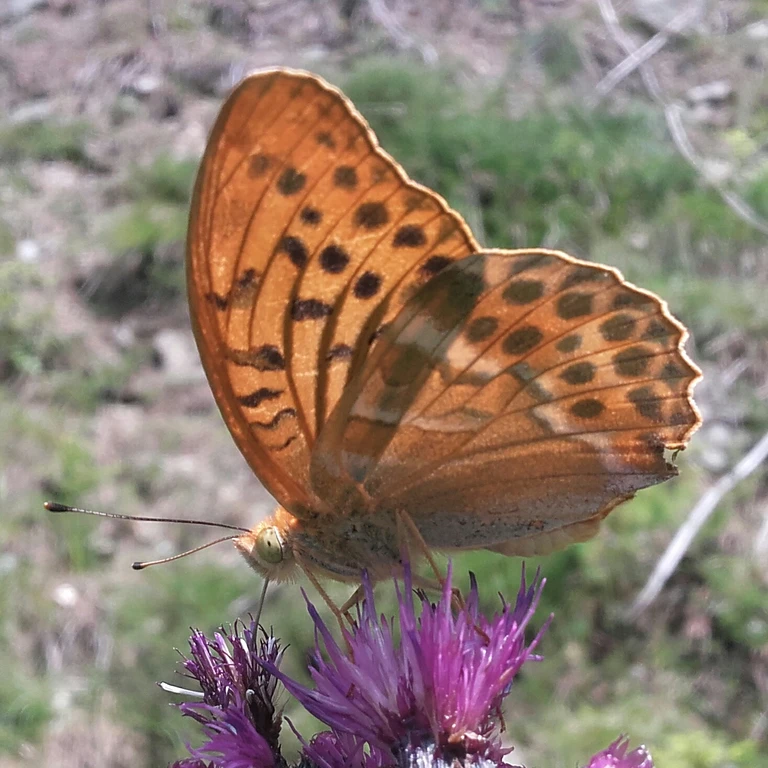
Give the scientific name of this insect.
Argynnis paphia
